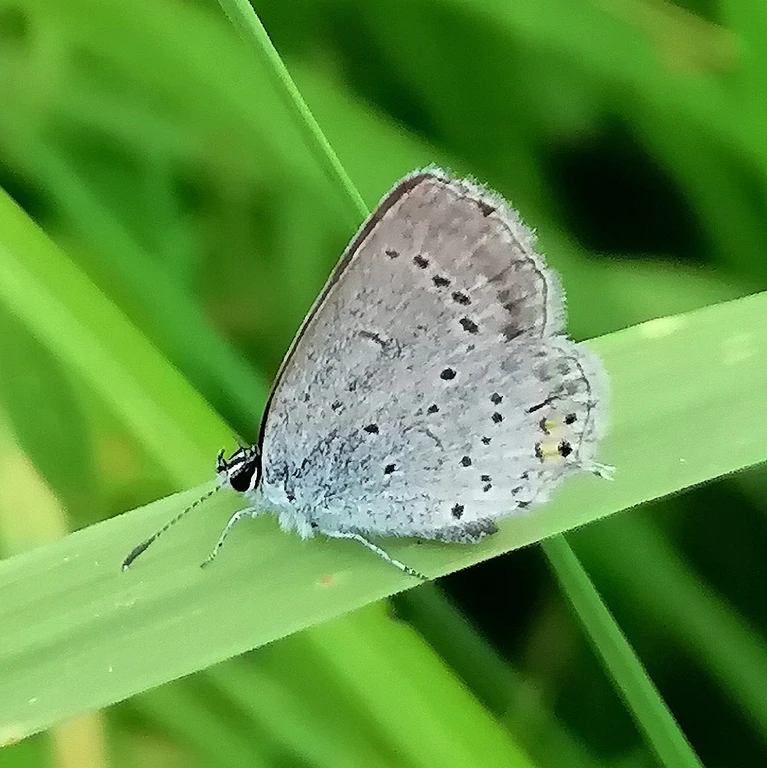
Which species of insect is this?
Cupido argiades (also Elkalyce argiades)
